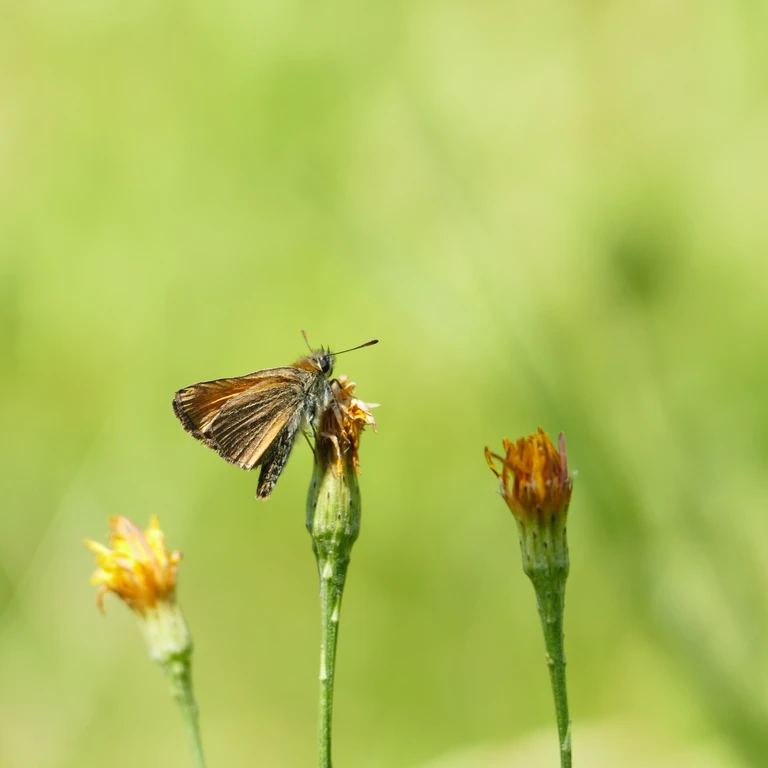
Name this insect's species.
Thymelicus sylvestris
